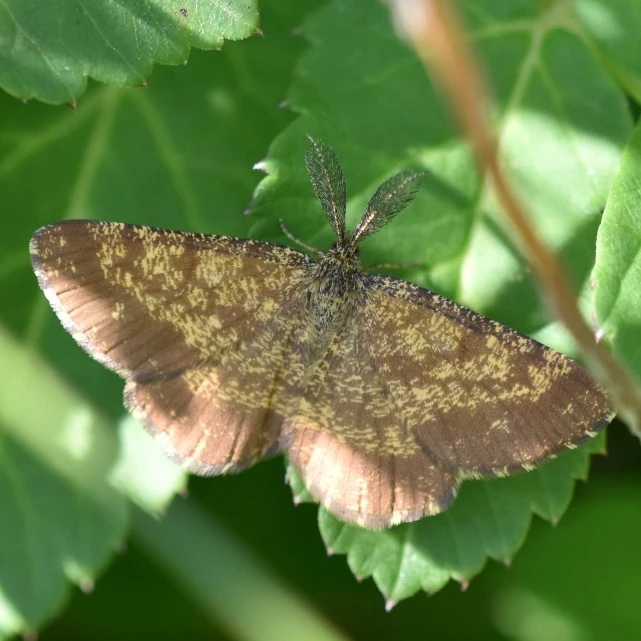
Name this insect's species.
Ematurga atomaria
